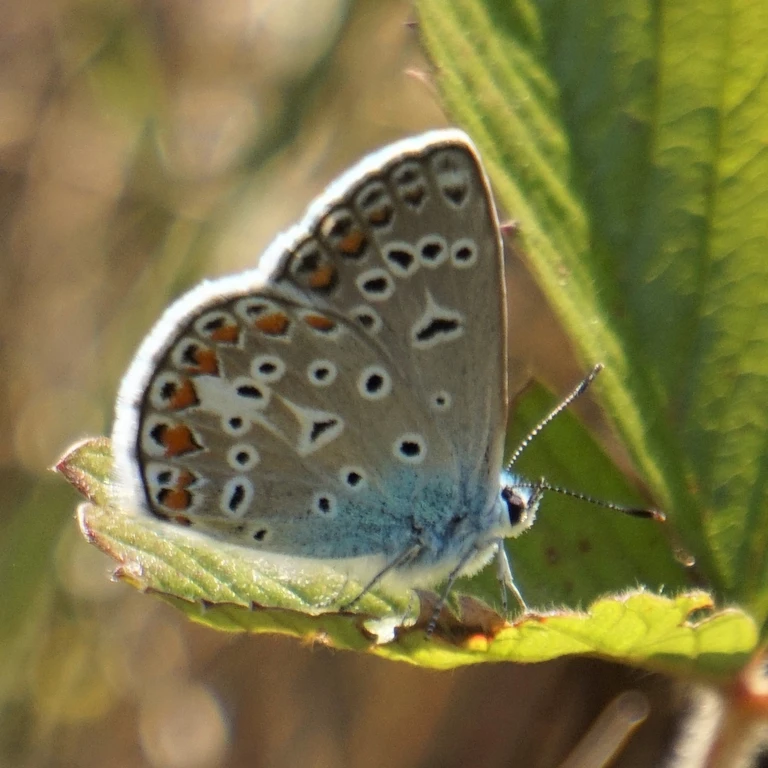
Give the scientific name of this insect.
Polyommatus icarus
